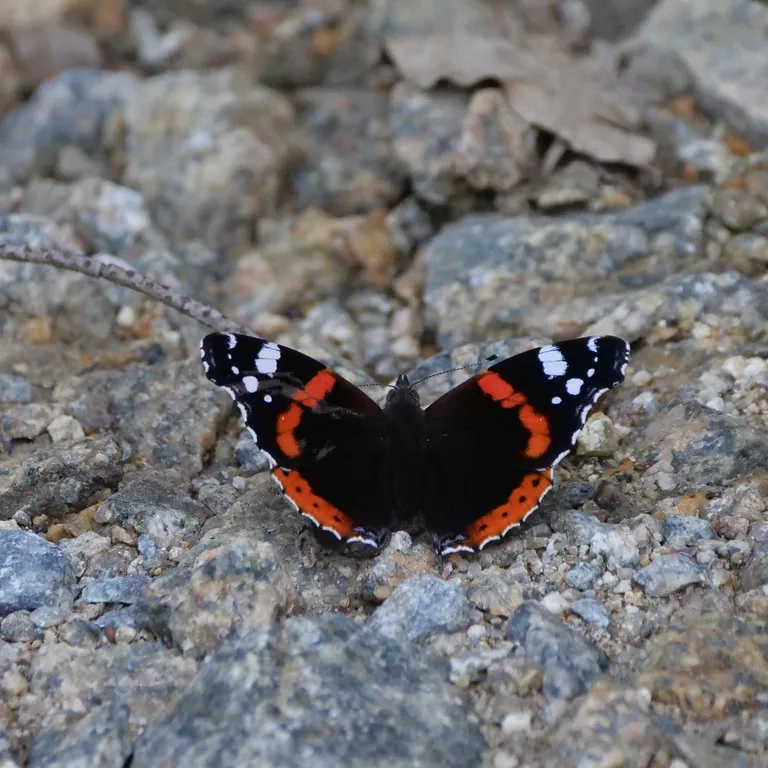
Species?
Vanessa atalanta
